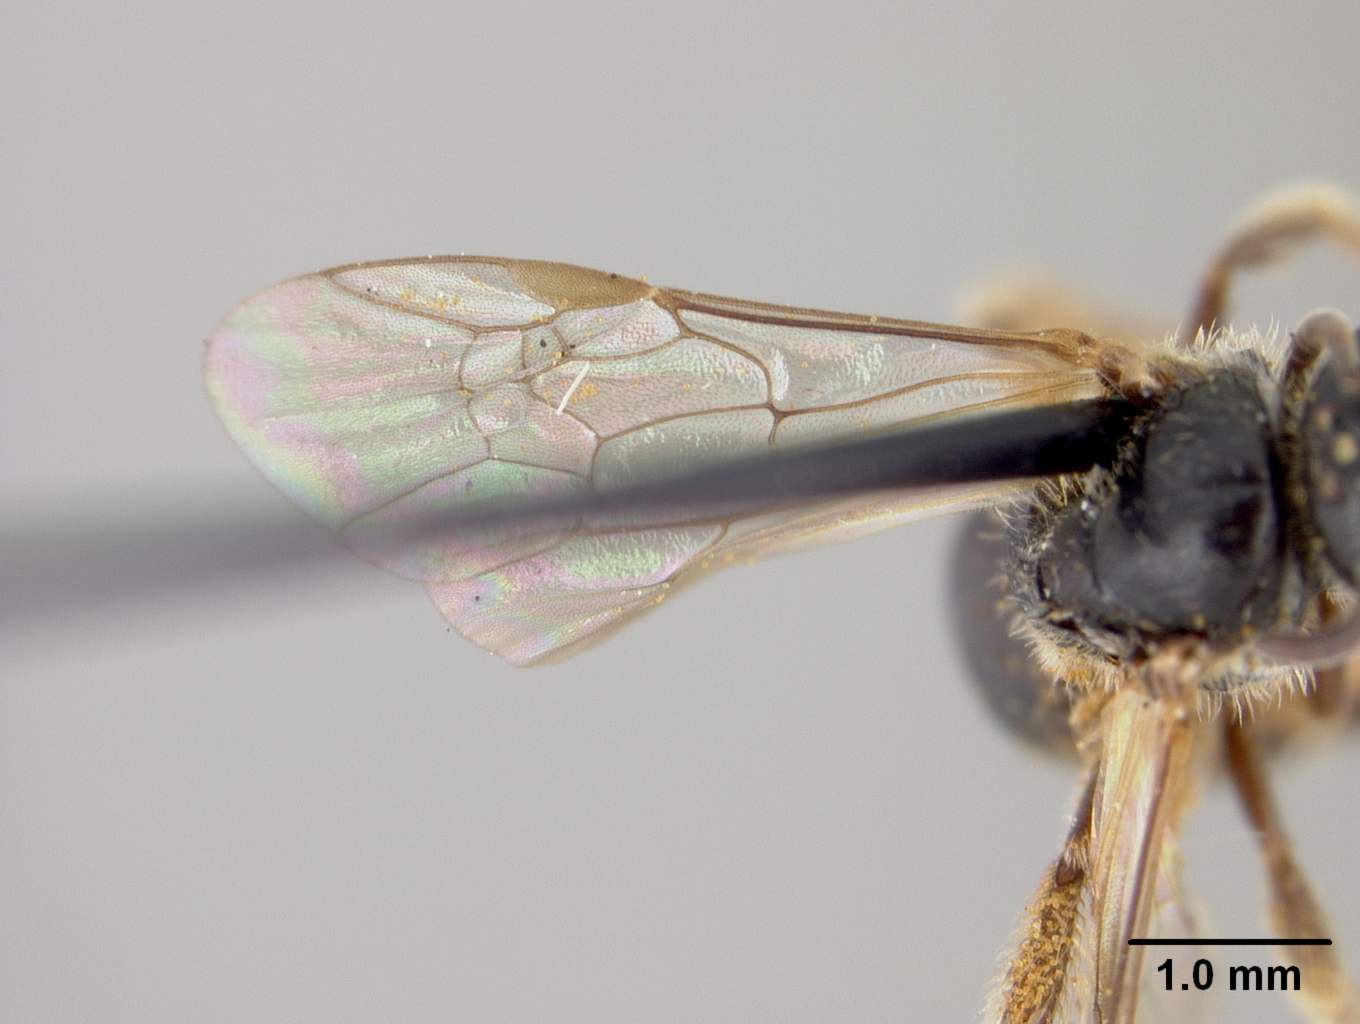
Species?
Halictus tutihensis
